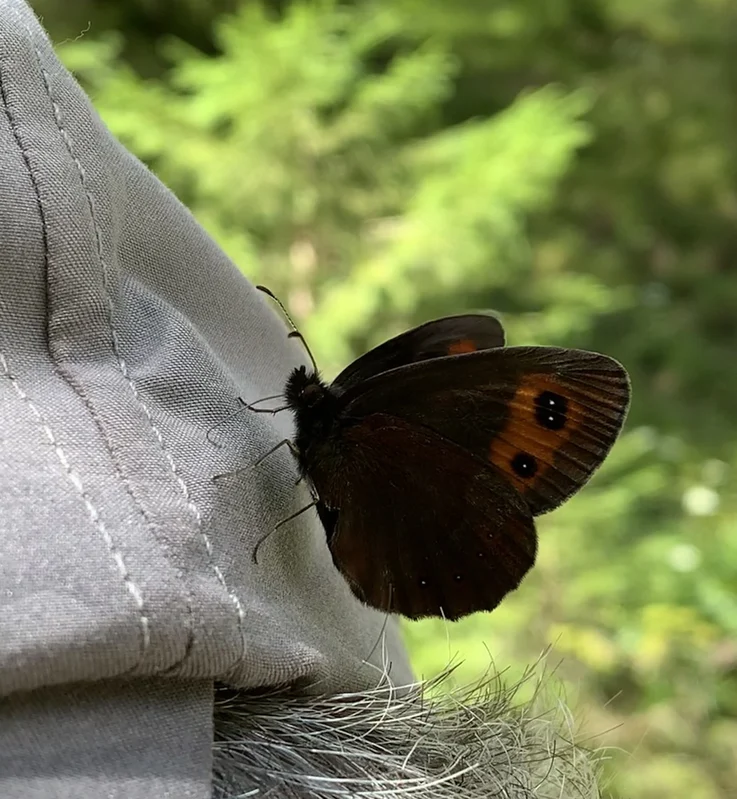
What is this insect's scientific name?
Erebia aethiops
